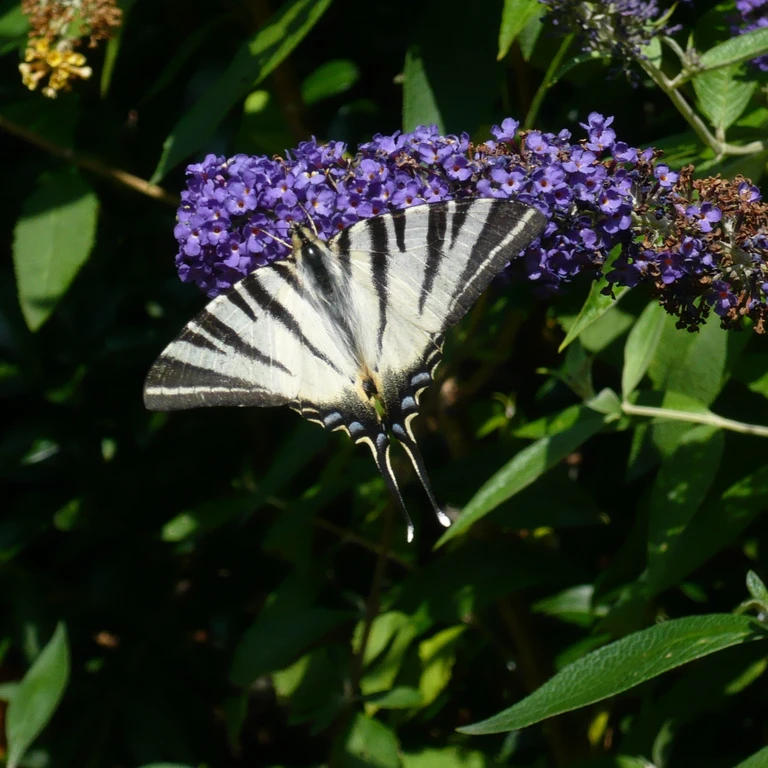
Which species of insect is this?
Iphiclides podalirius
